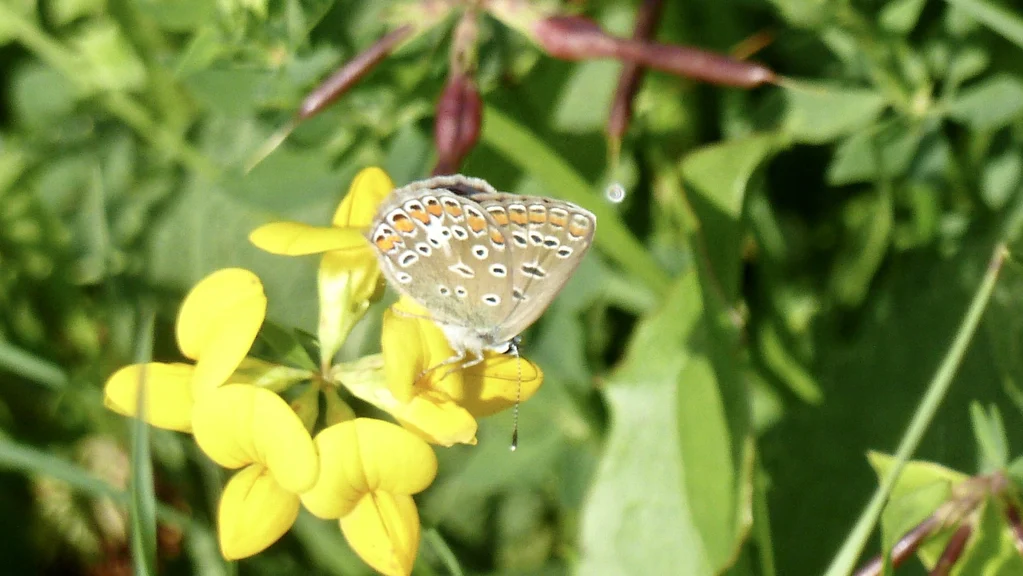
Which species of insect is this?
Polyommatus icarus
